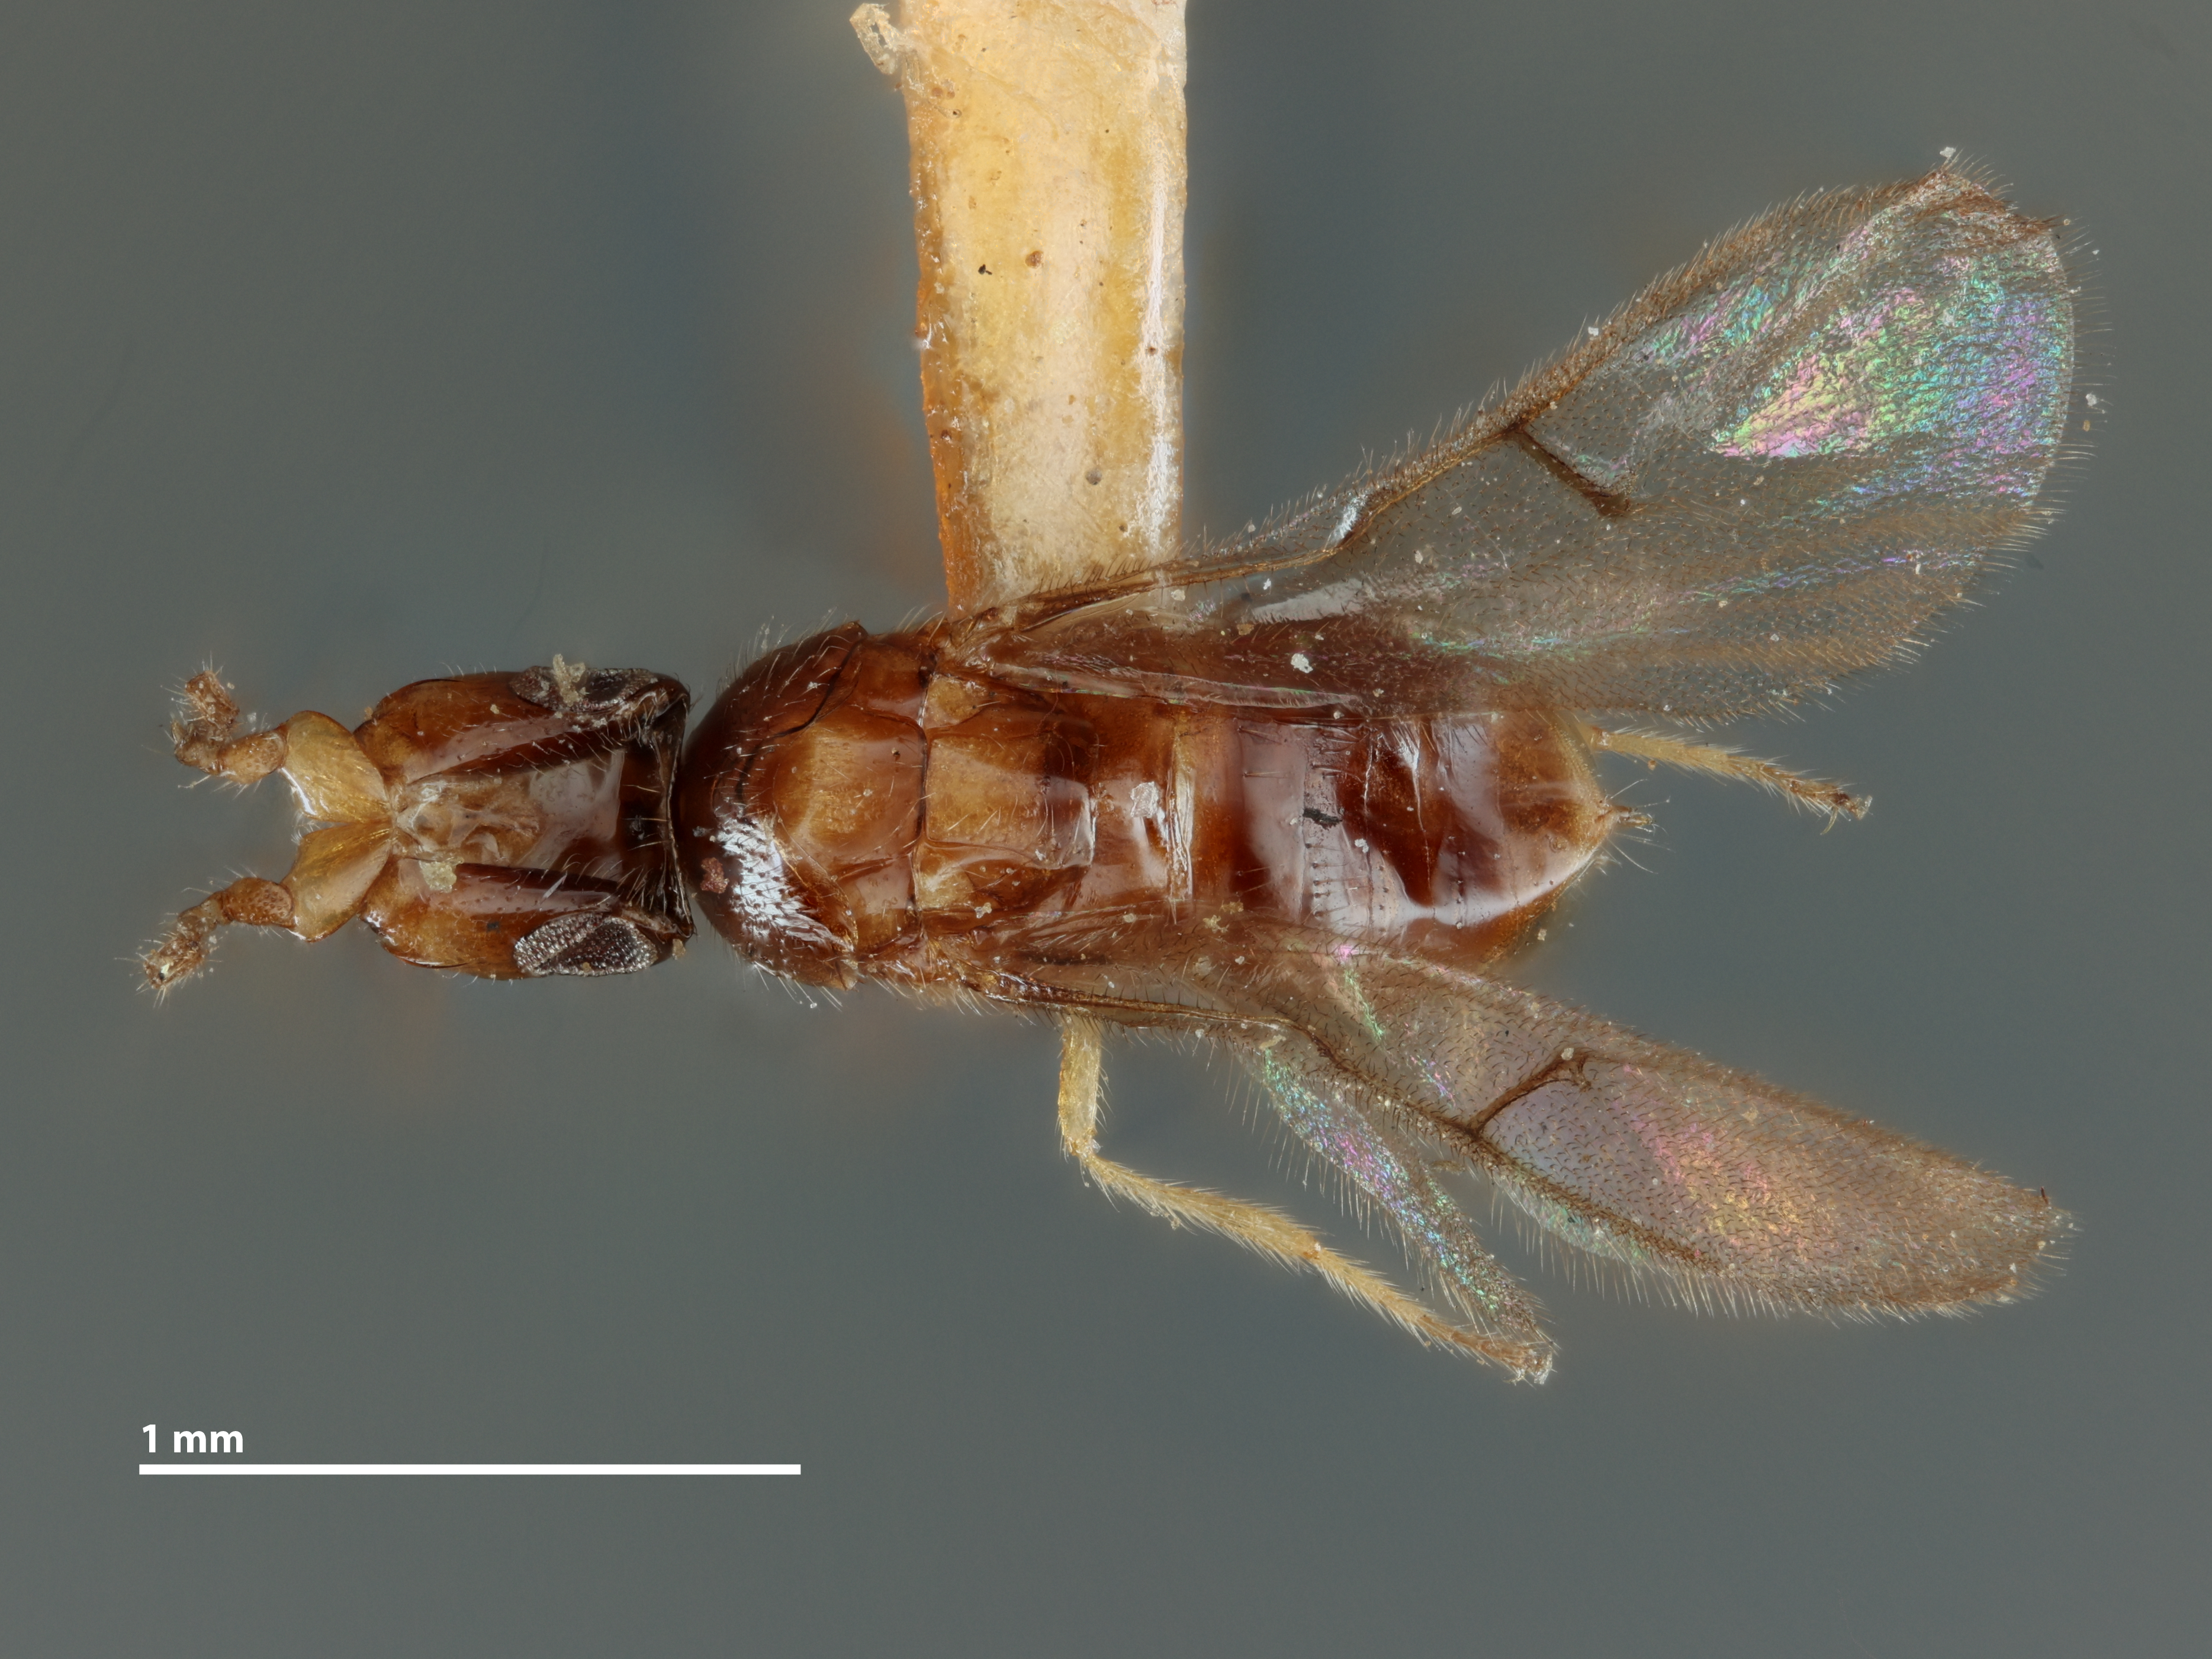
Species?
Blastophaga nota
